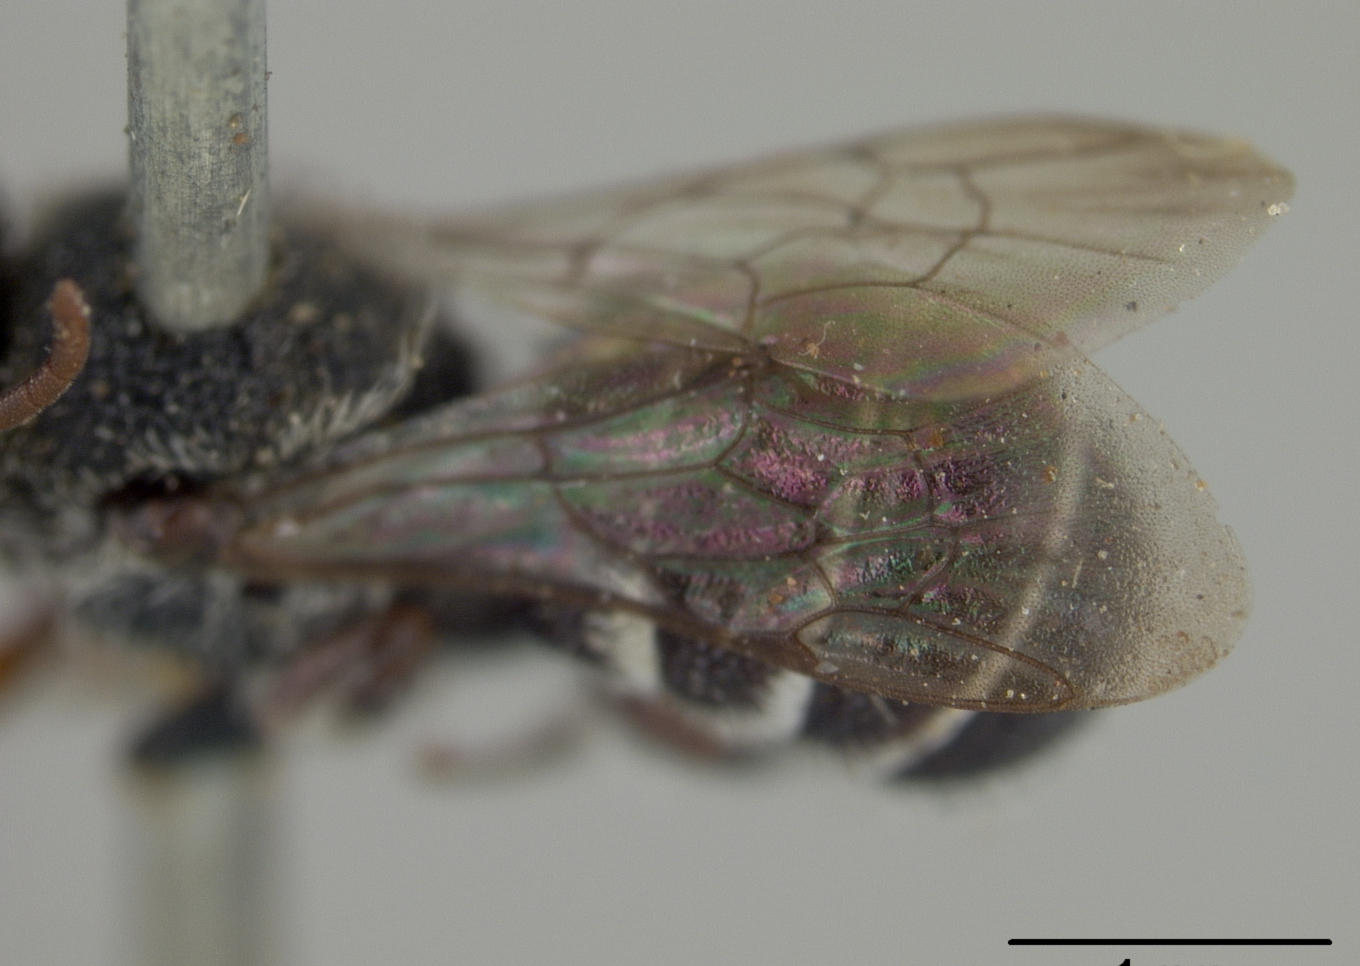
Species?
Heriades asteris
